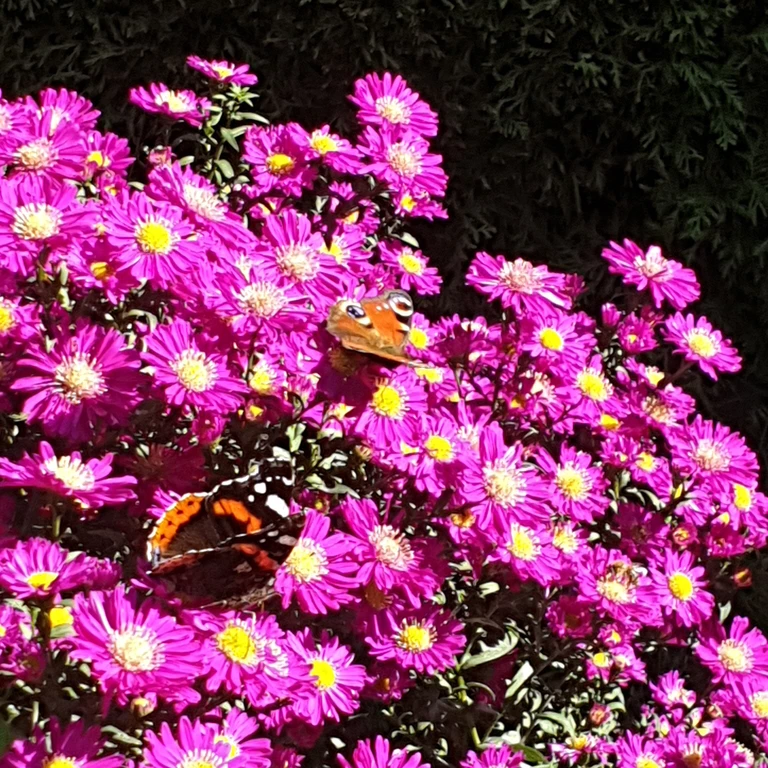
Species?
Aglais io
